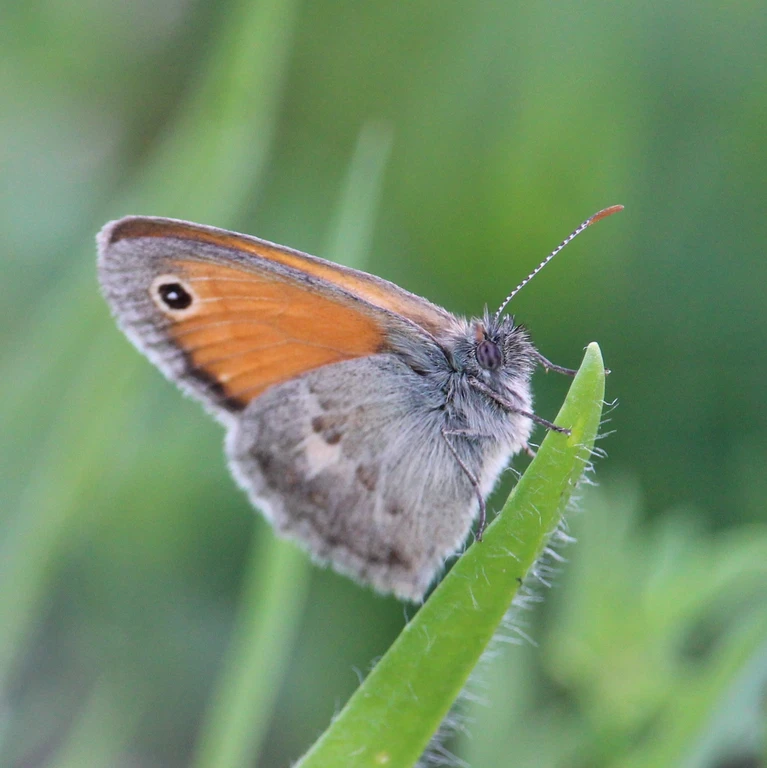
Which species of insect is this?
Coenonympha pamphilus
